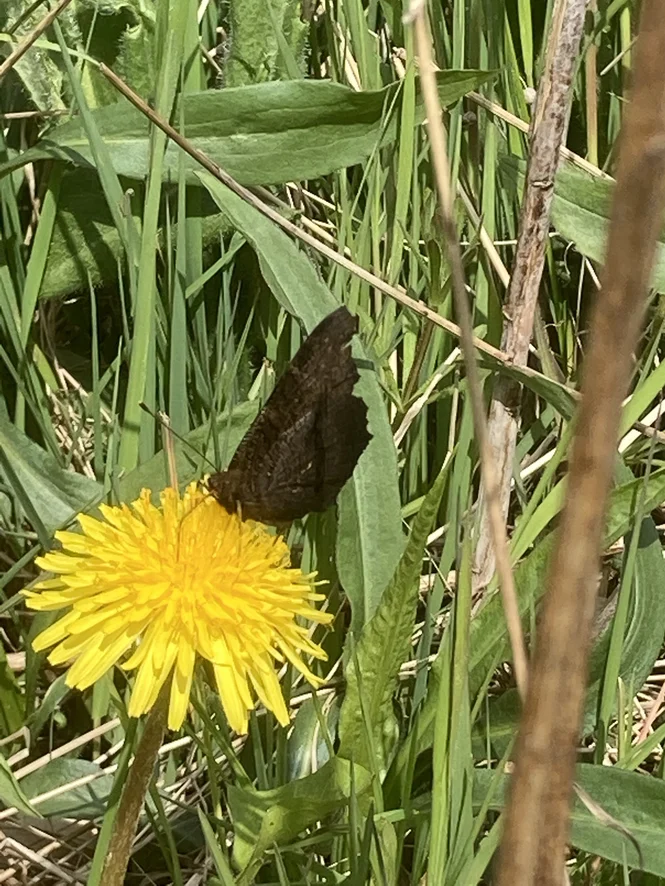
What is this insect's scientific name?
Aglais io
